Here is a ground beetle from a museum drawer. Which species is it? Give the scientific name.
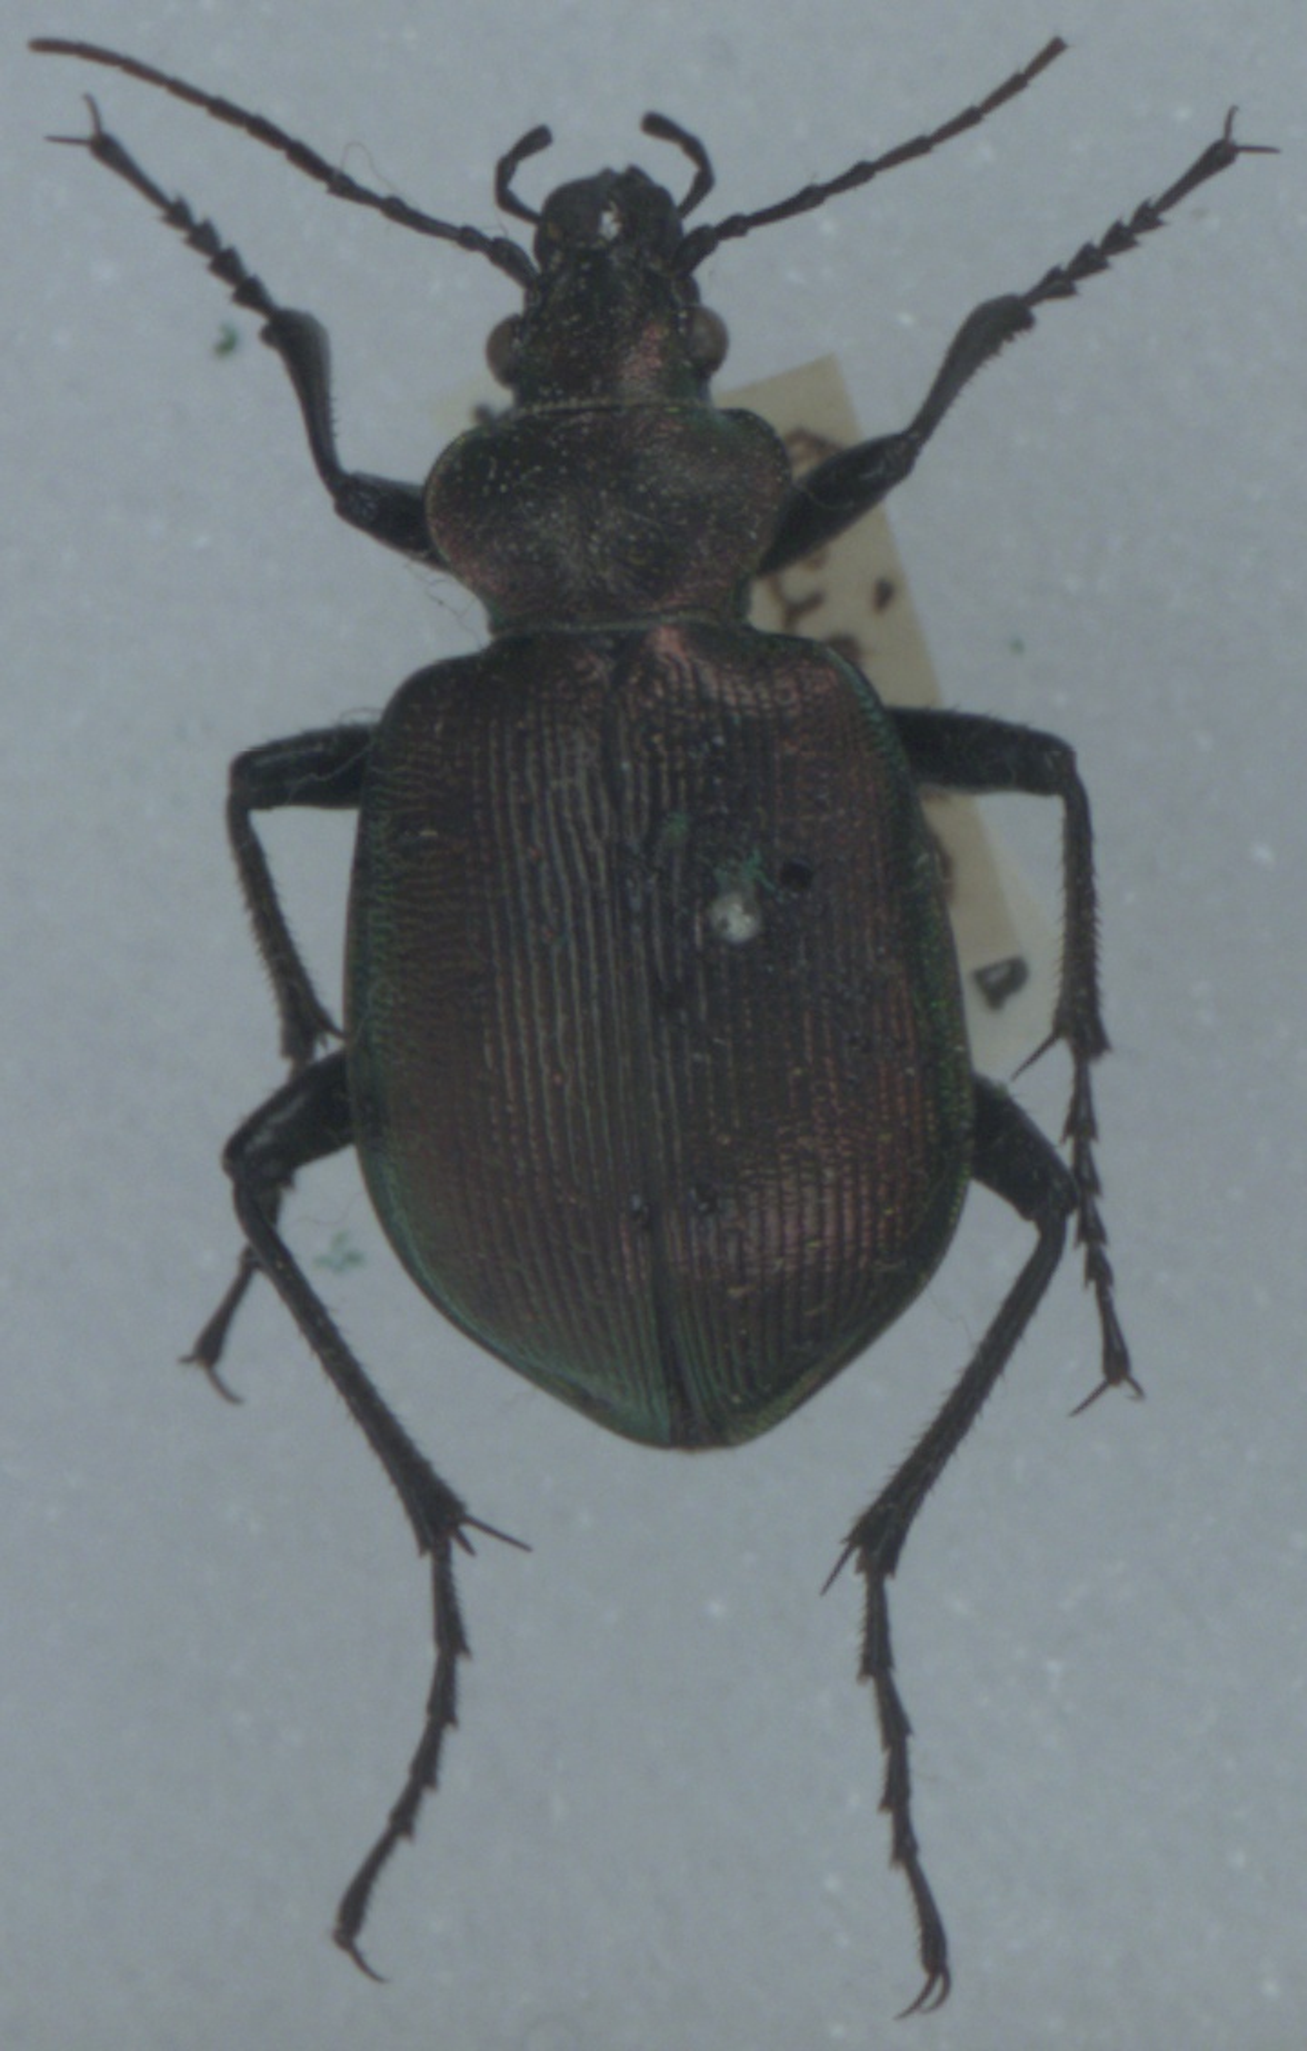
Calosoma inquisitor
